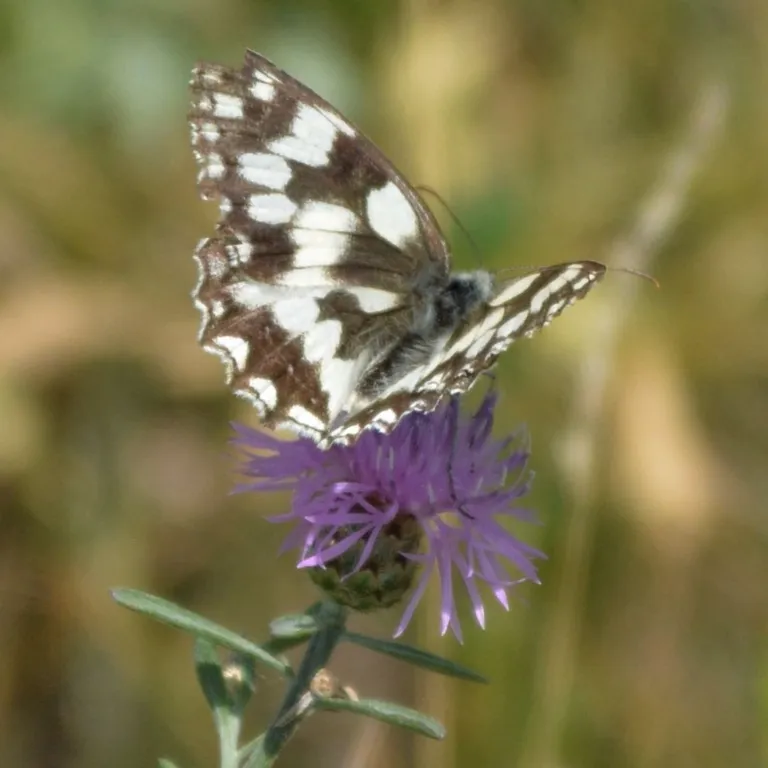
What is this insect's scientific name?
Melanargia galathea
